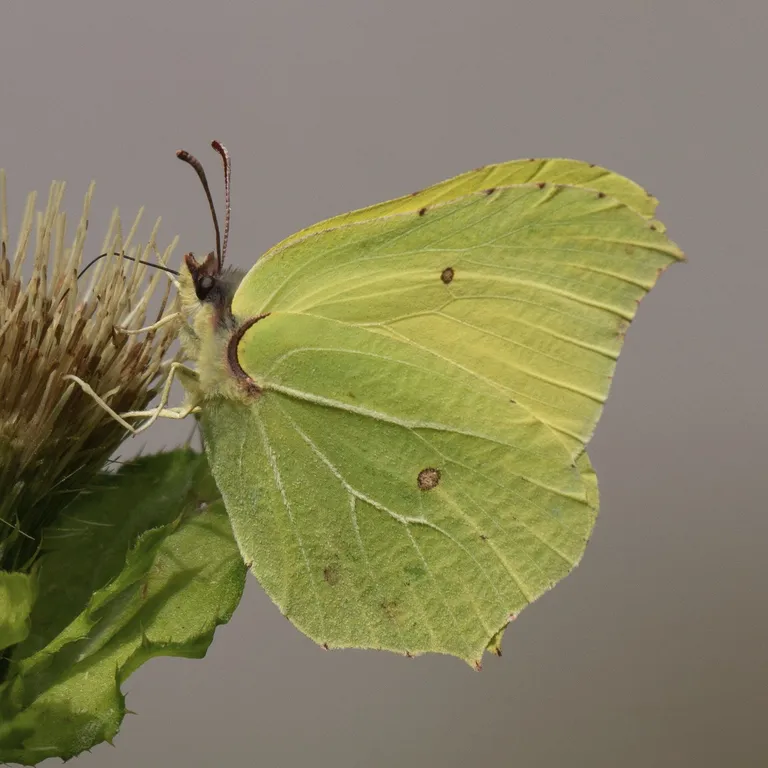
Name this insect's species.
Gonepteryx rhamni
